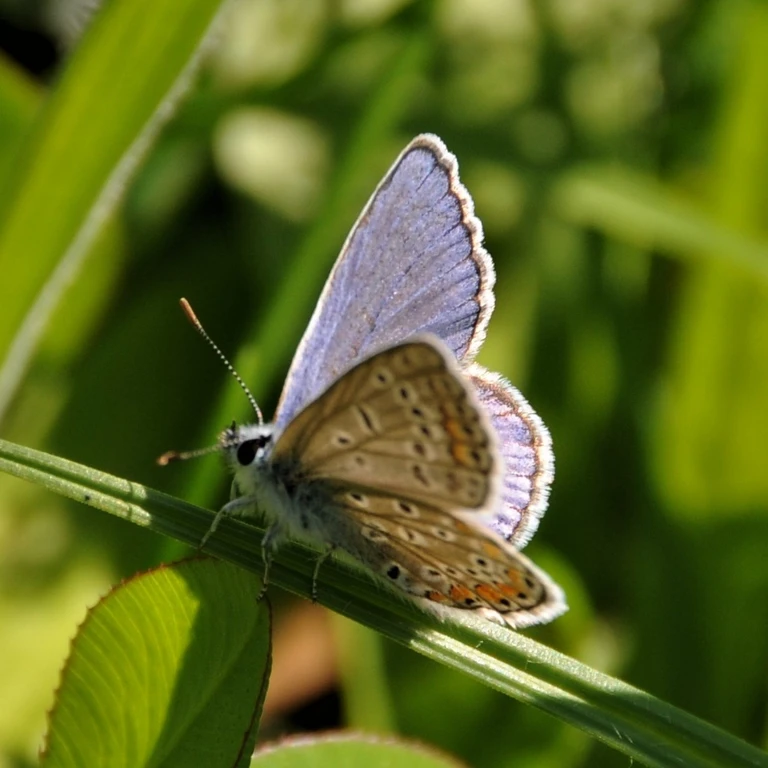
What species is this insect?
Polyommatus icarus
